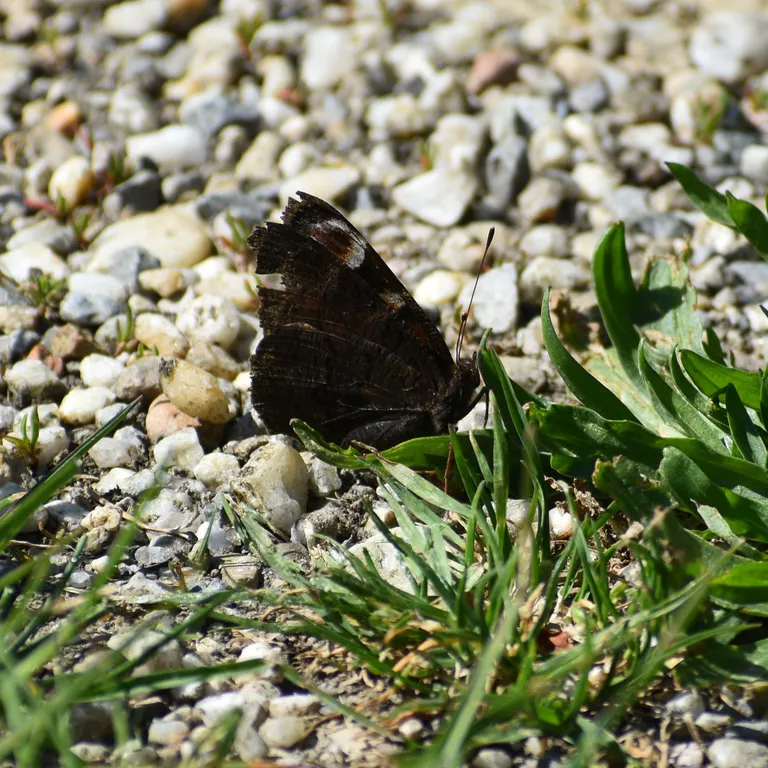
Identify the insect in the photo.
Aglais io
